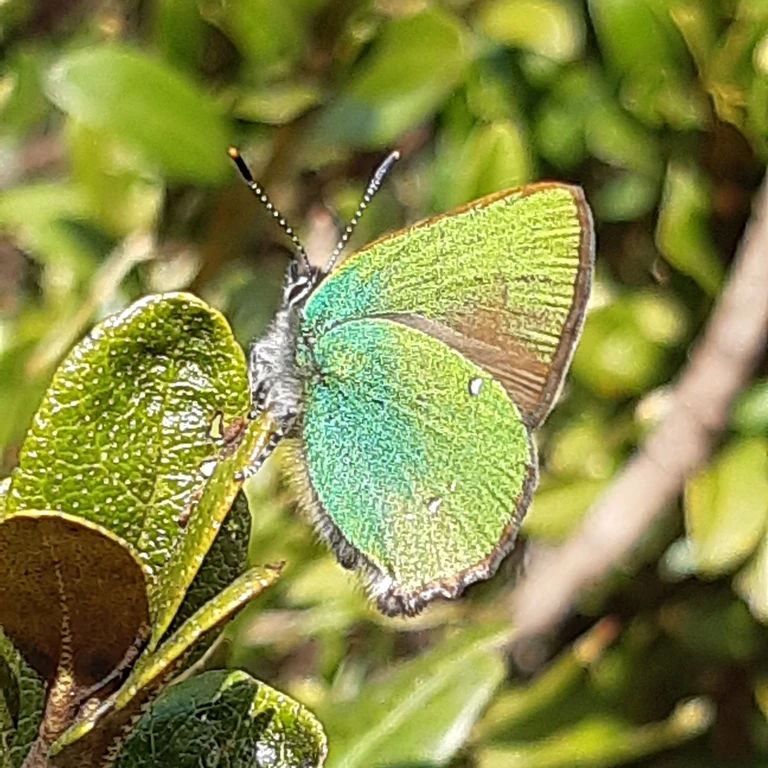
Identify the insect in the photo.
Callophrys rubi
